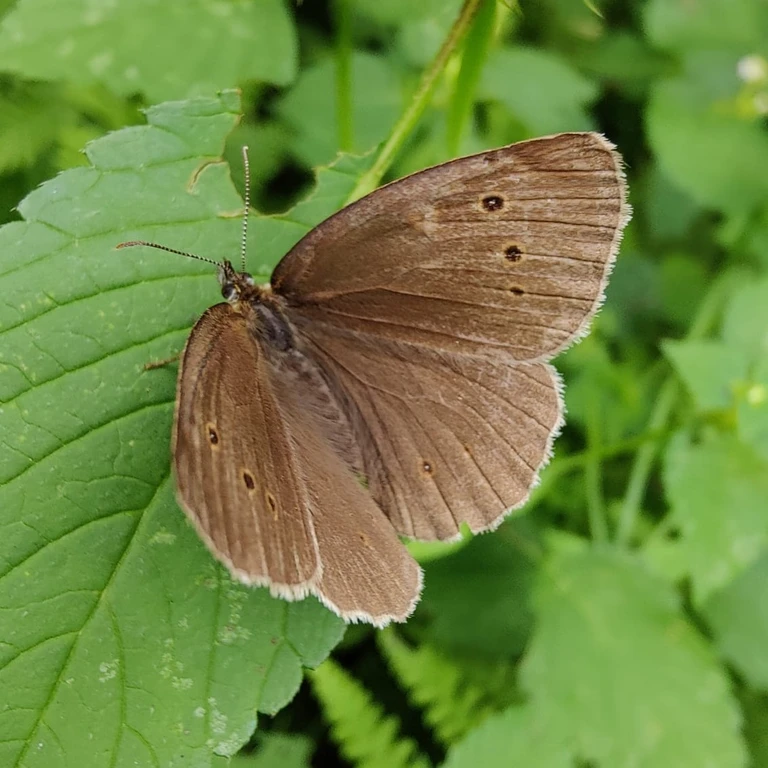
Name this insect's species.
Aphantopus hyperantus
